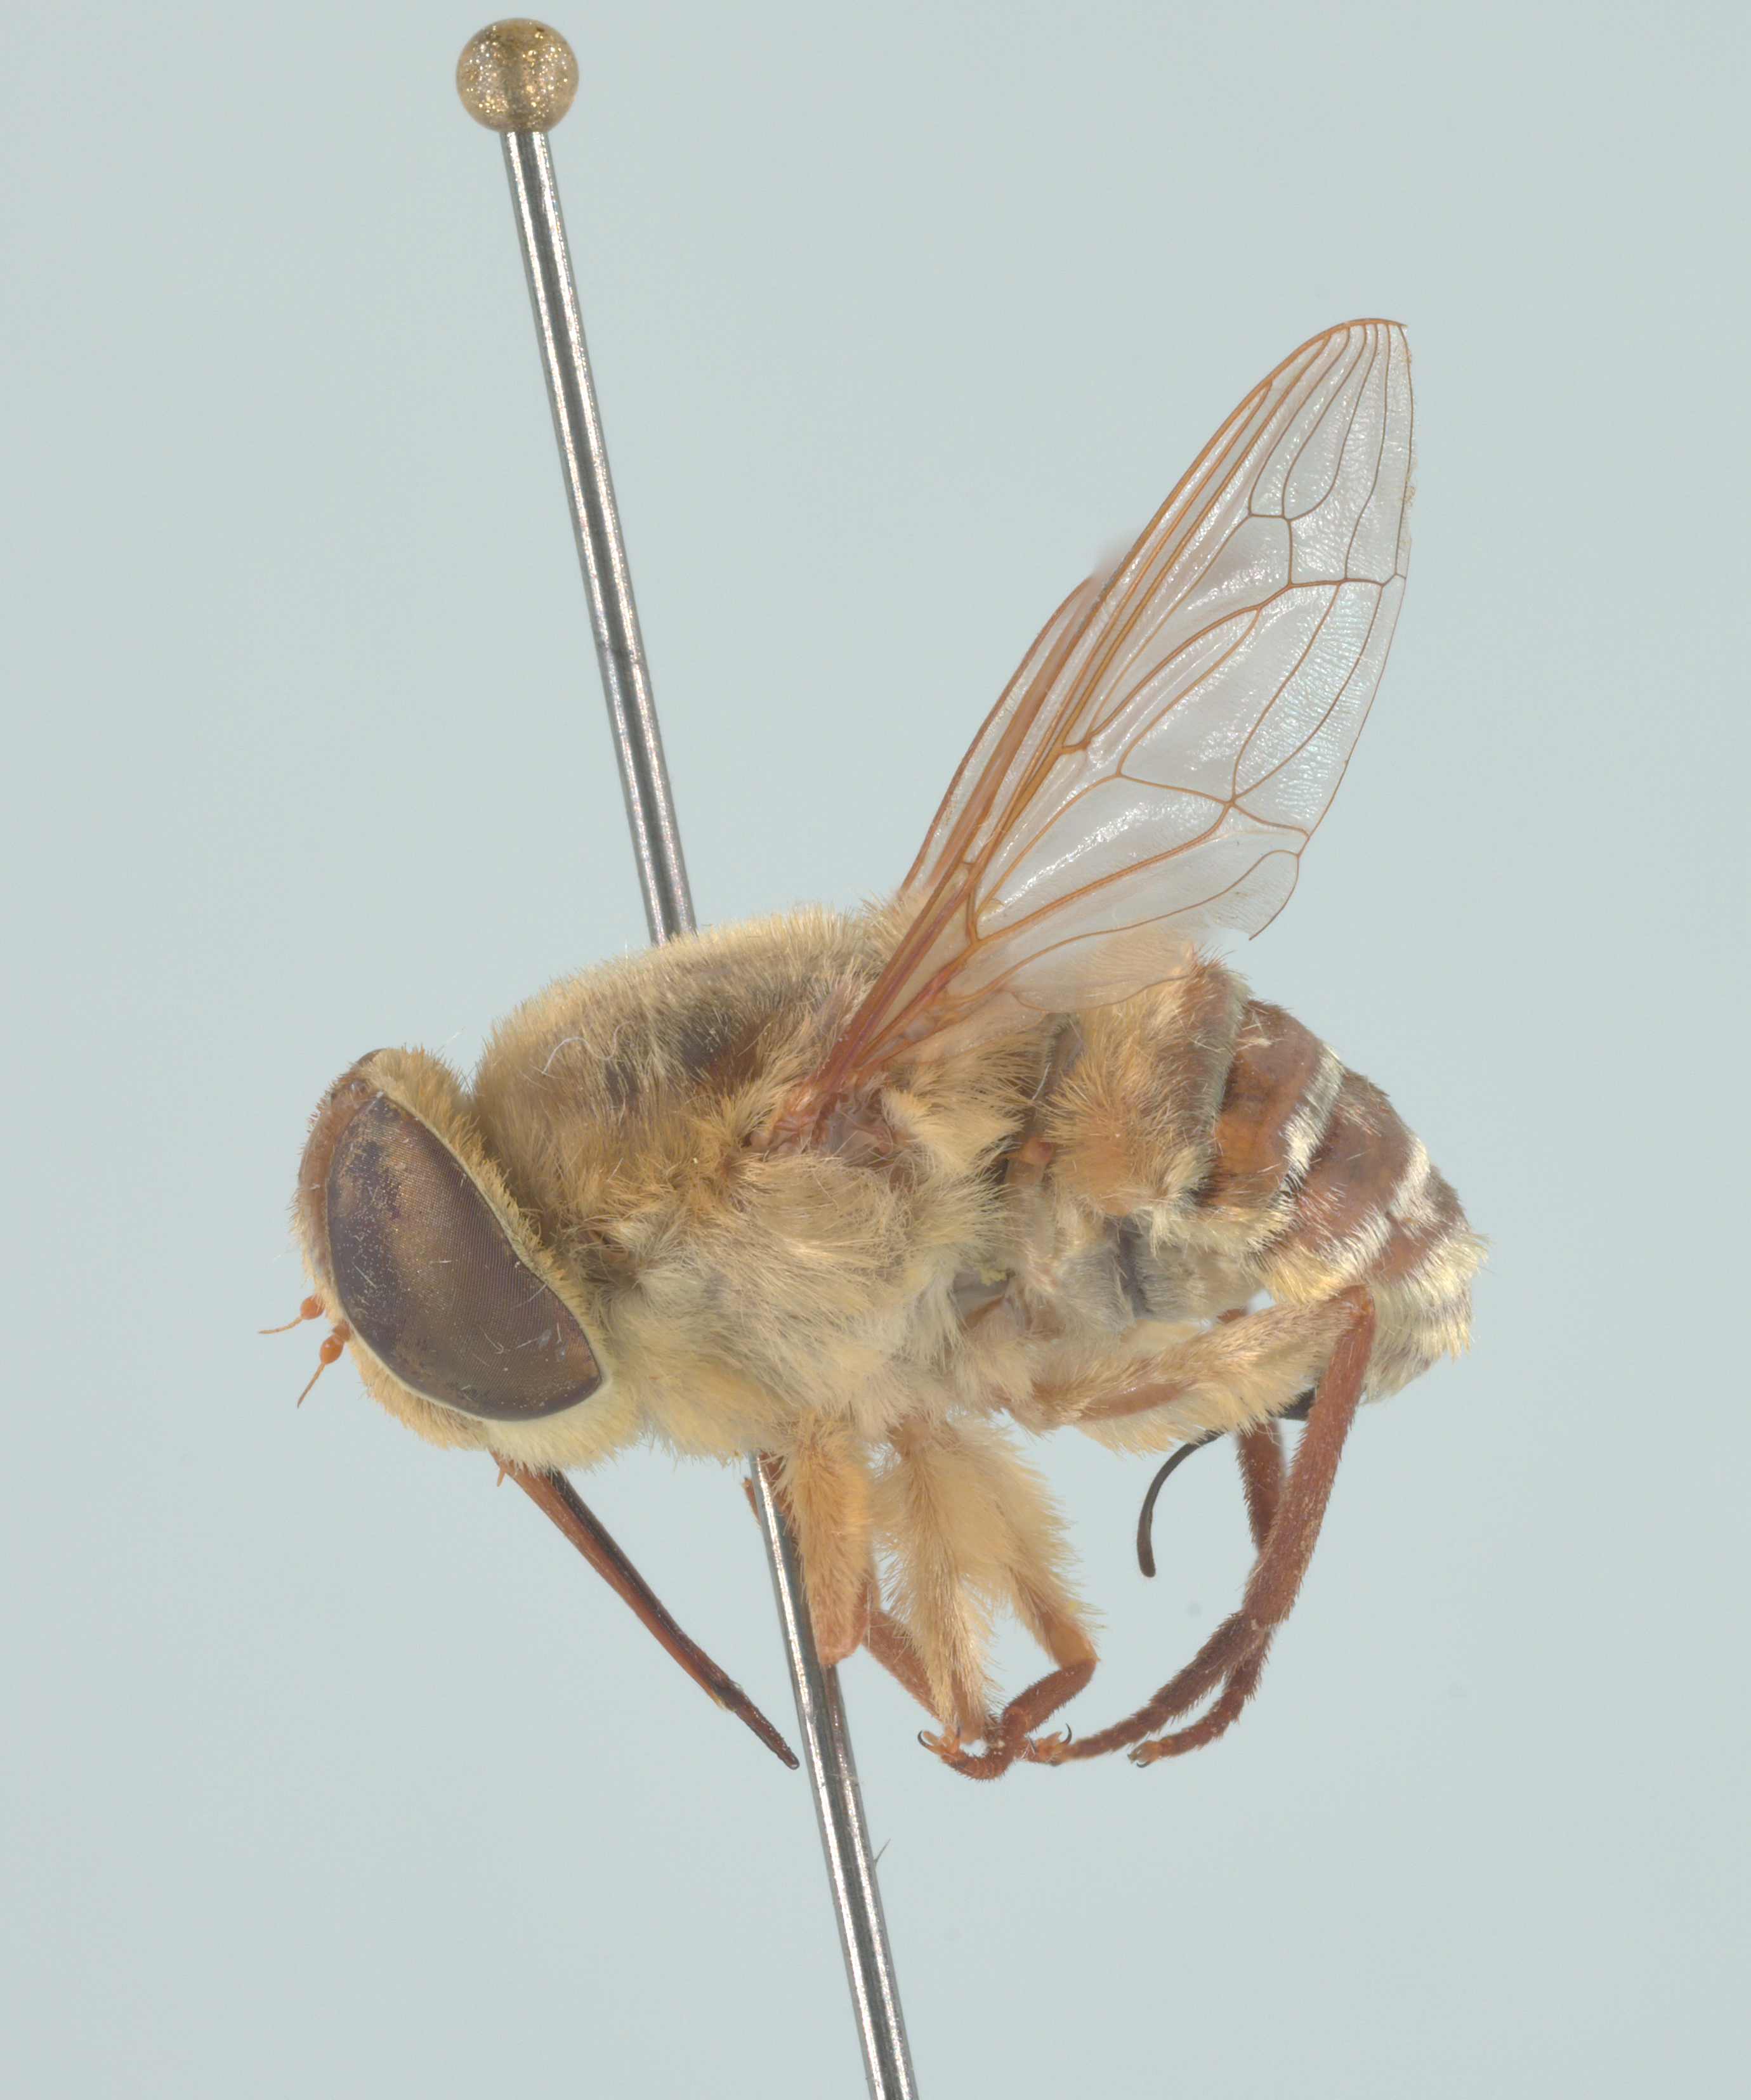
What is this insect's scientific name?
Neorhynchocephalus volaticus
